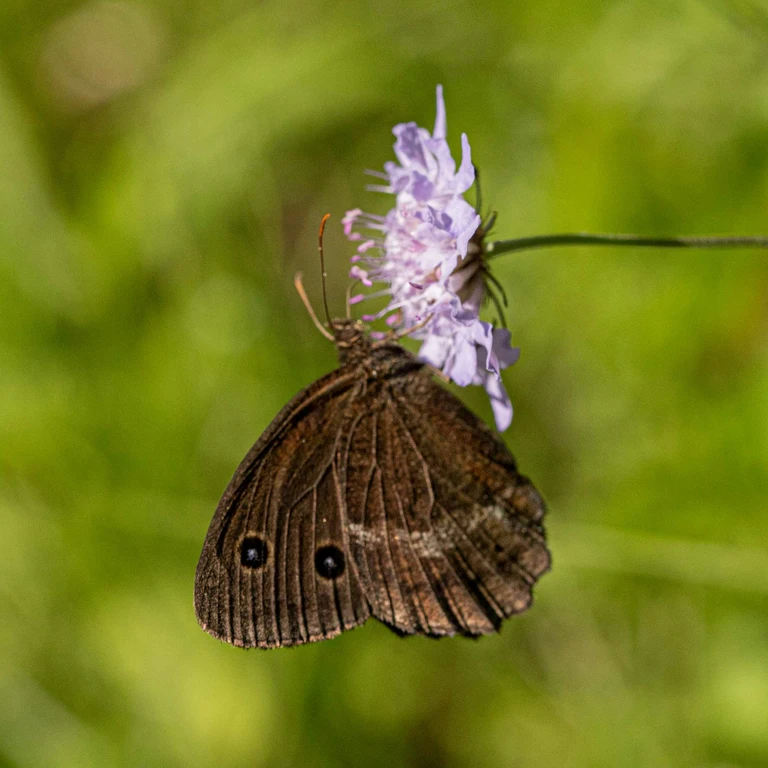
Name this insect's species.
Minois dryas
